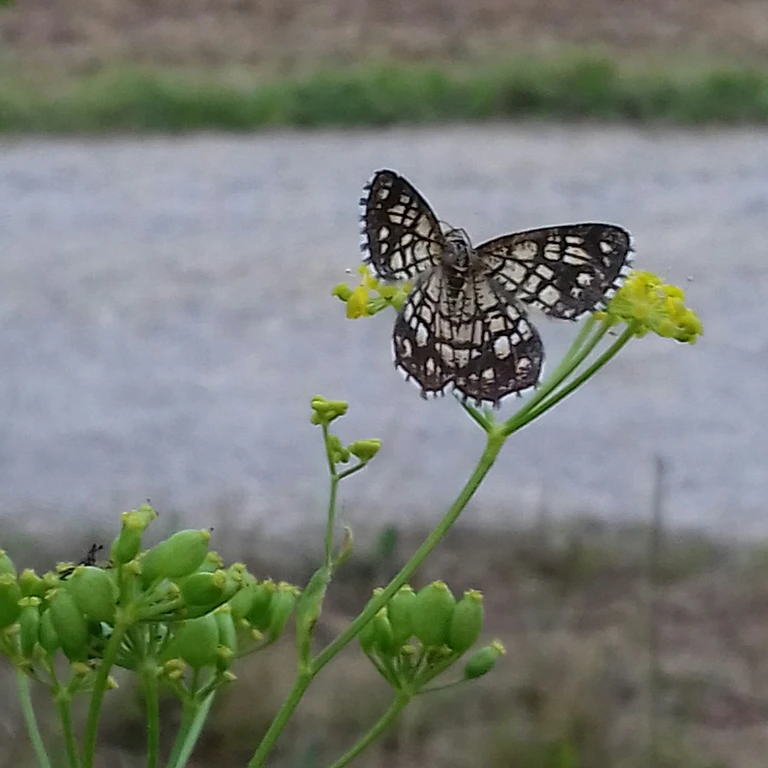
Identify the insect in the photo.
Chiasmia clathrata
